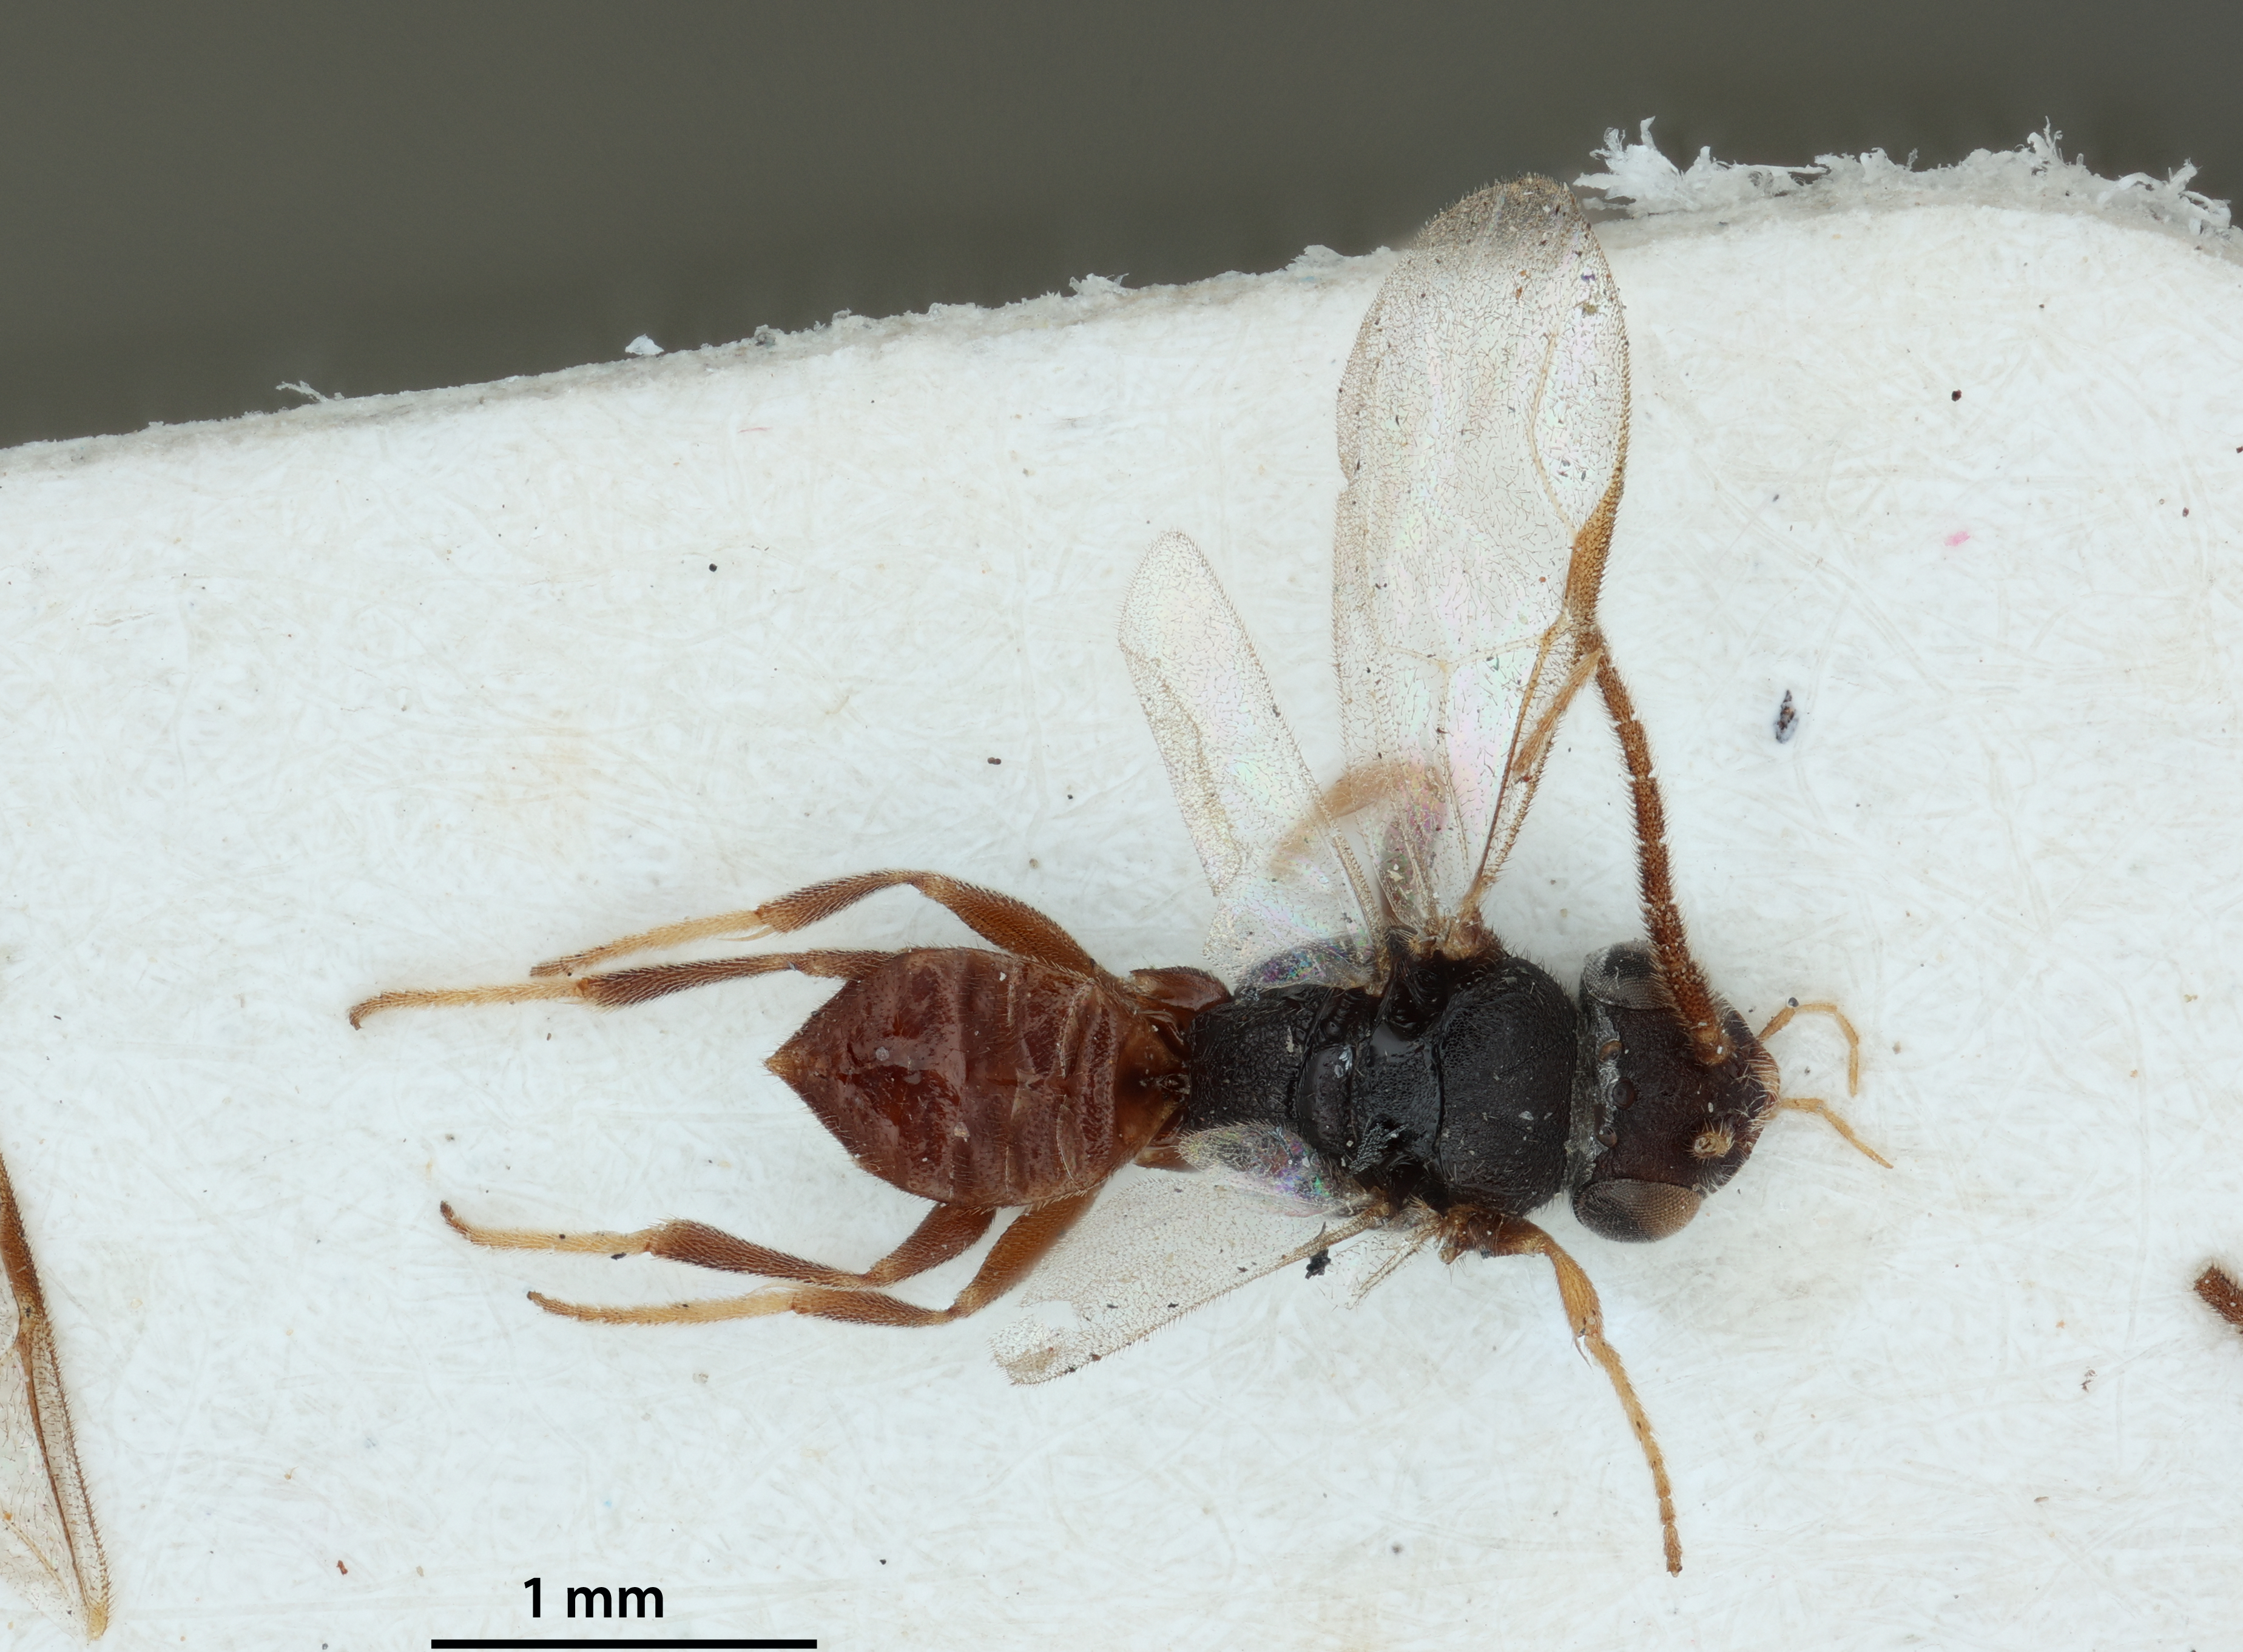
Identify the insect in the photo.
Labeo typhlocybae
